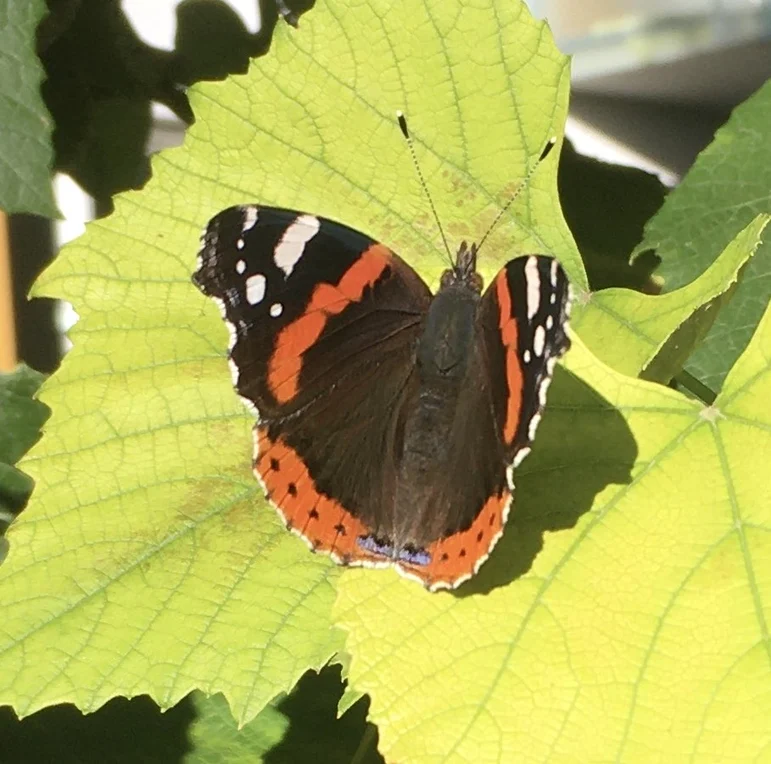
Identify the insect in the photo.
Vanessa atalanta
